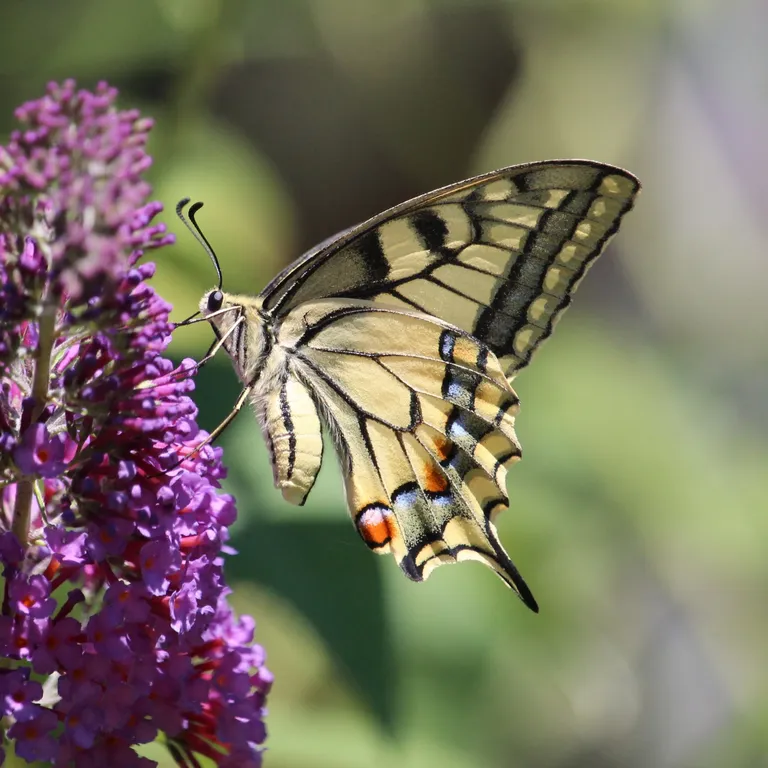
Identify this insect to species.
Papilio machaon
